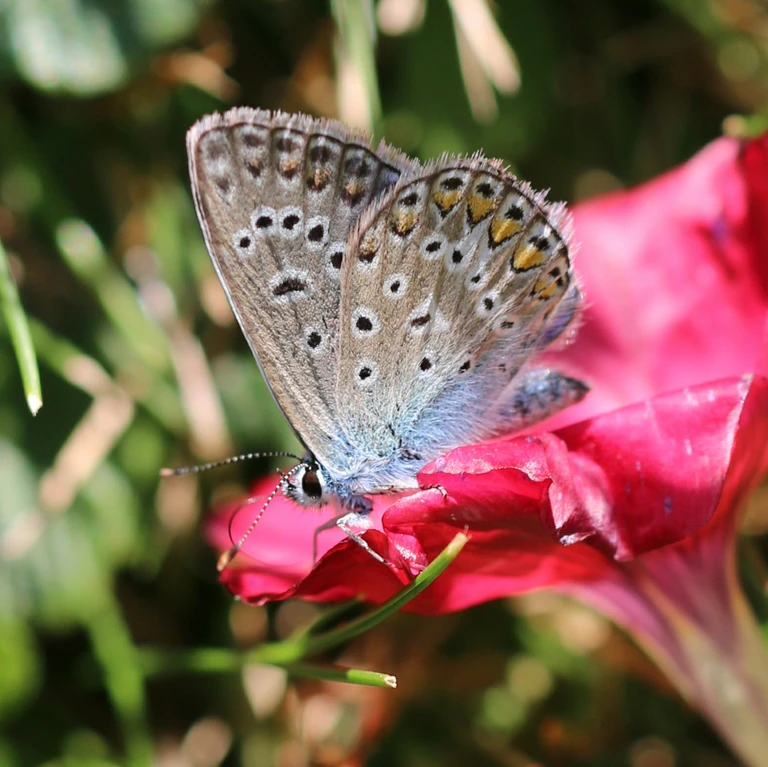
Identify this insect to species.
Polyommatus icarus
